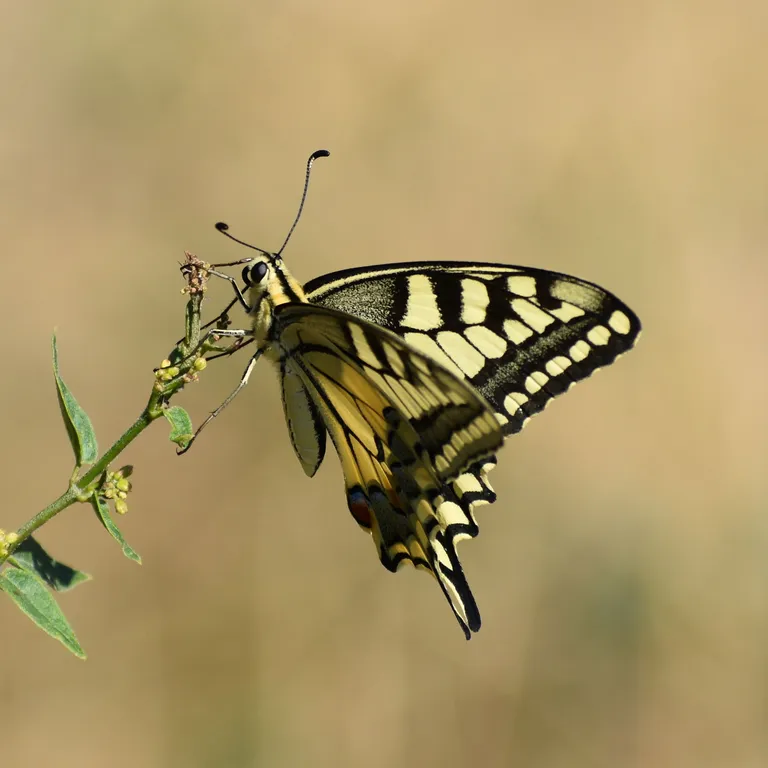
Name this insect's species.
Papilio machaon
